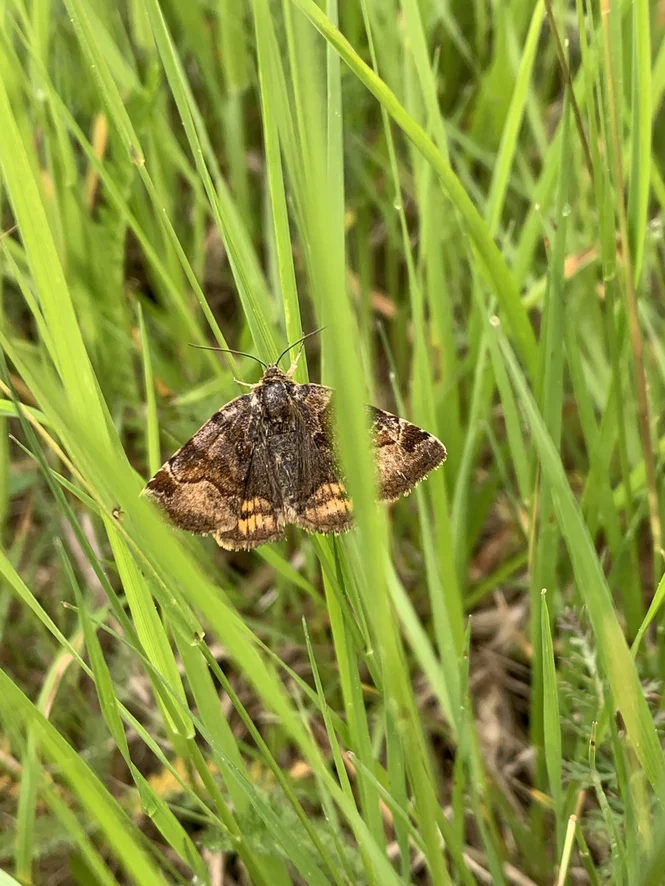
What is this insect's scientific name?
Euclidia glyphica
